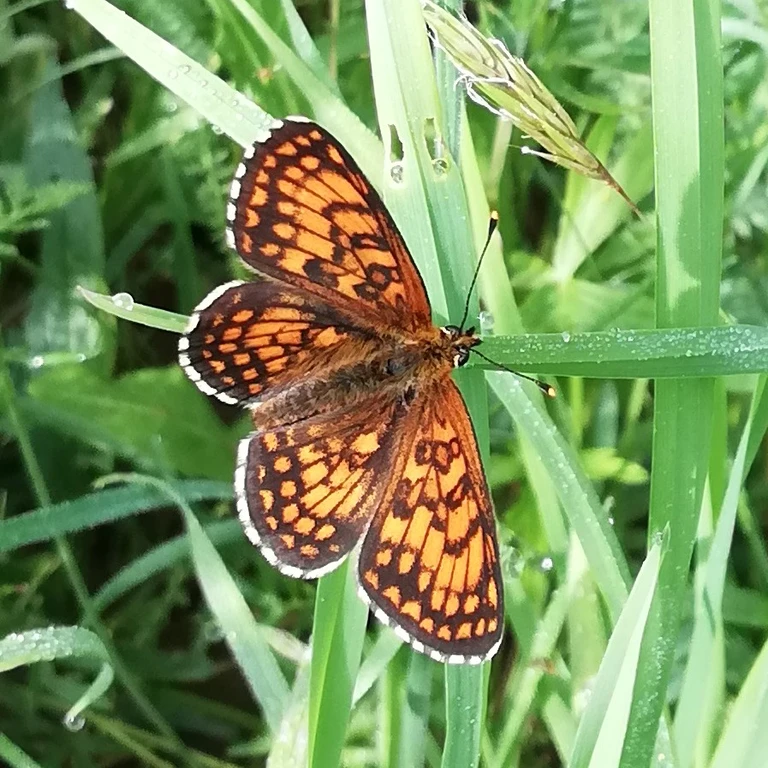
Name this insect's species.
Melitaea athalia
